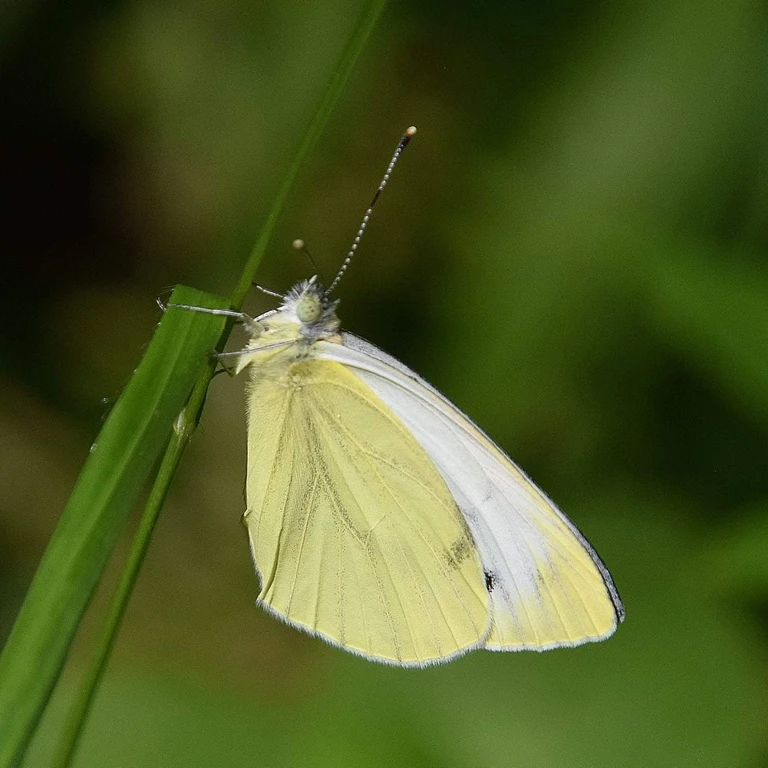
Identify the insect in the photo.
Pieris napi
